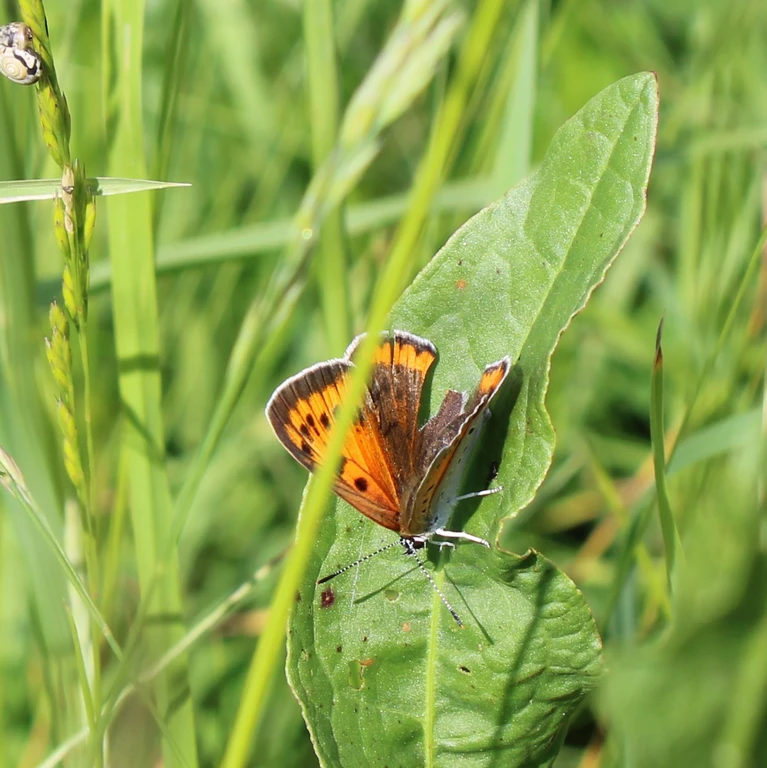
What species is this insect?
Lycaena dispar
